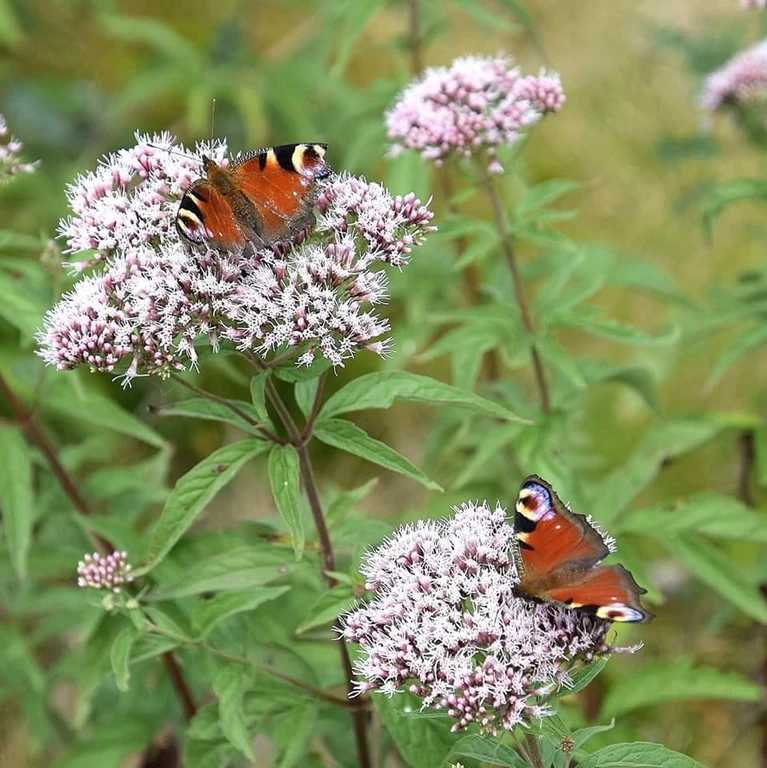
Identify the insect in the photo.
Aglais io
